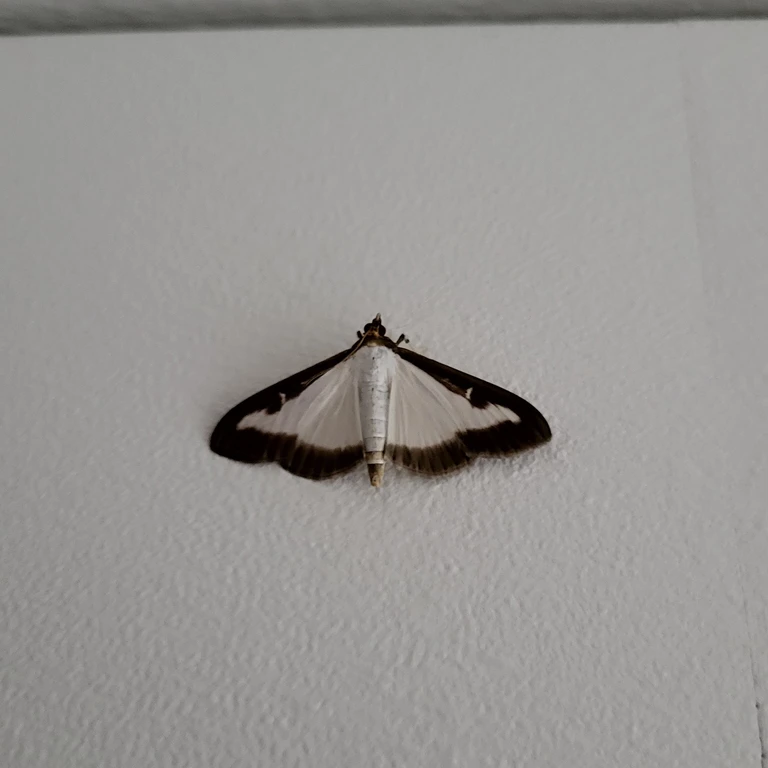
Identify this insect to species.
Cydalima perspectalis
